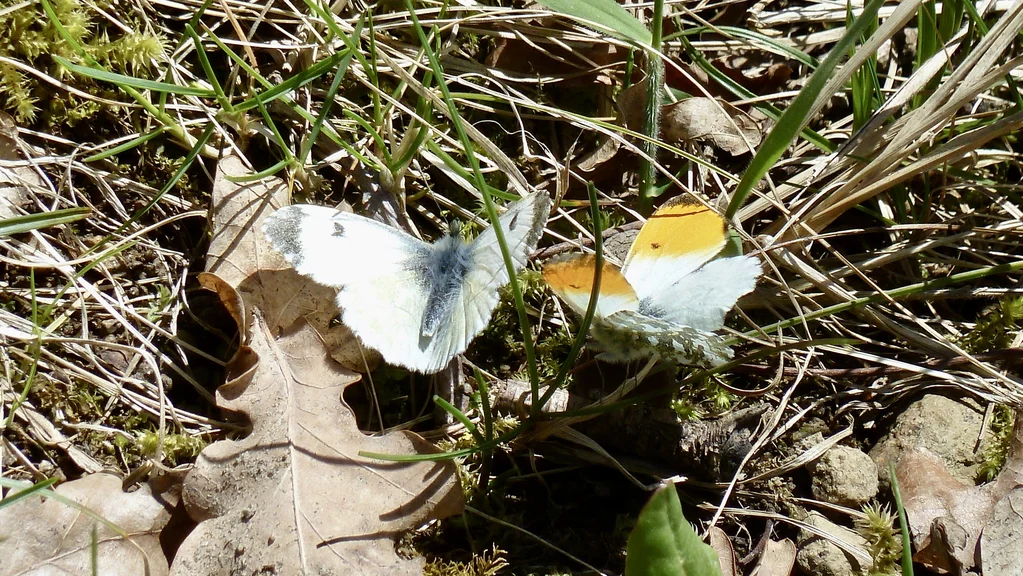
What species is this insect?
Anthocharis cardamines
